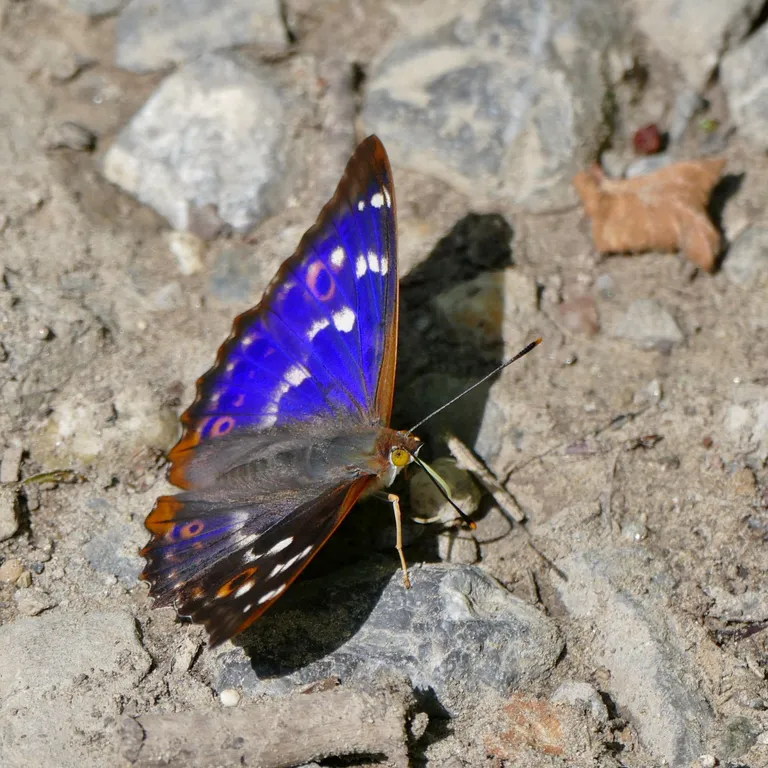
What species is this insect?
Apatura ilia
